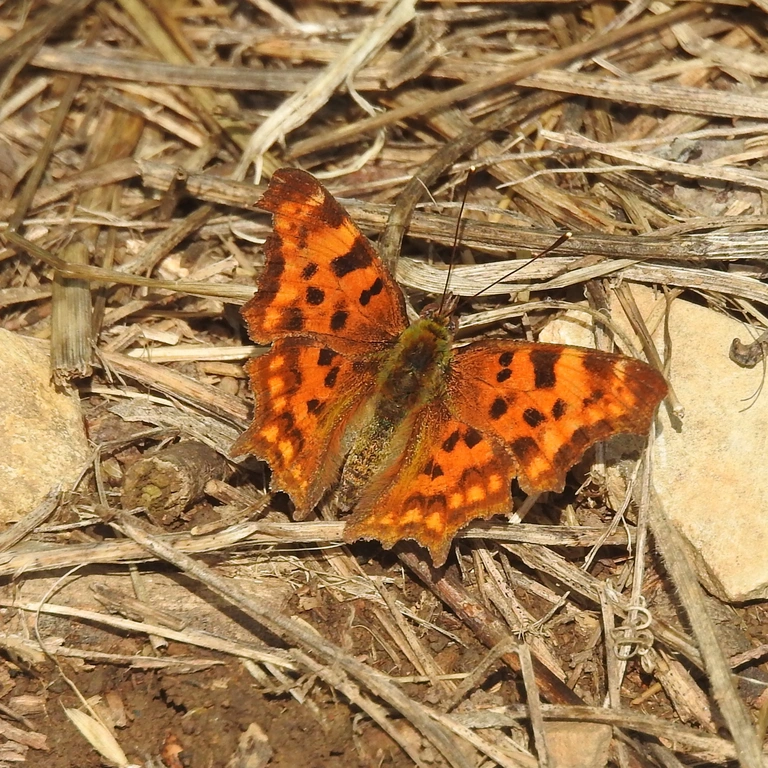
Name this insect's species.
Polygonia c-album
